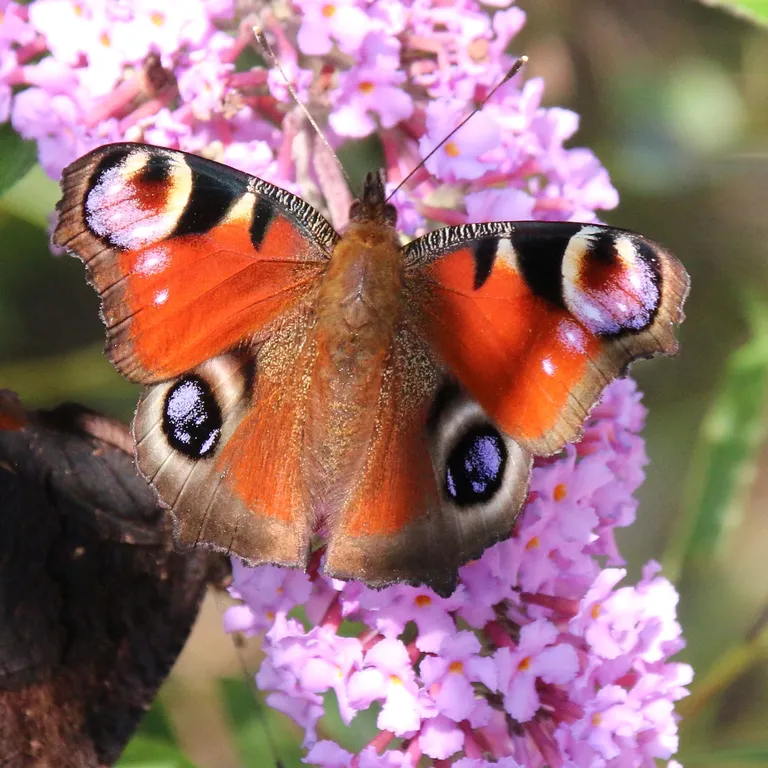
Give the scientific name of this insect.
Aglais io
